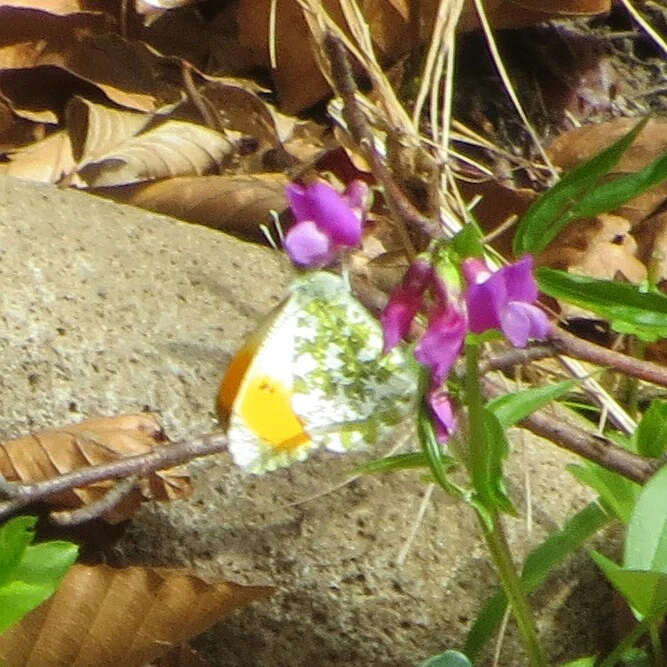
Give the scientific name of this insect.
Anthocharis cardamines
